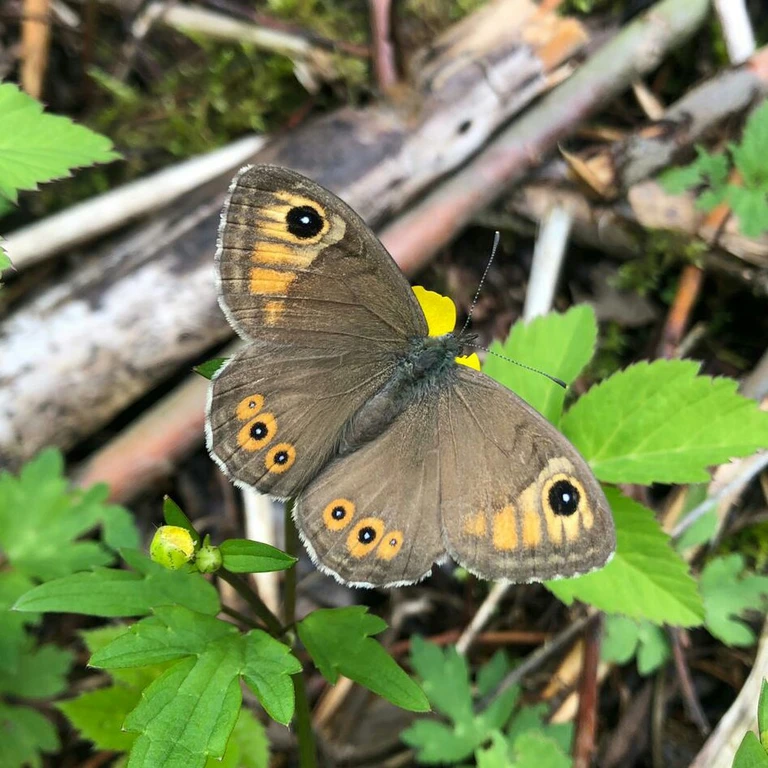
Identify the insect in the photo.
Lasiommata maera (also Pararge maera)
